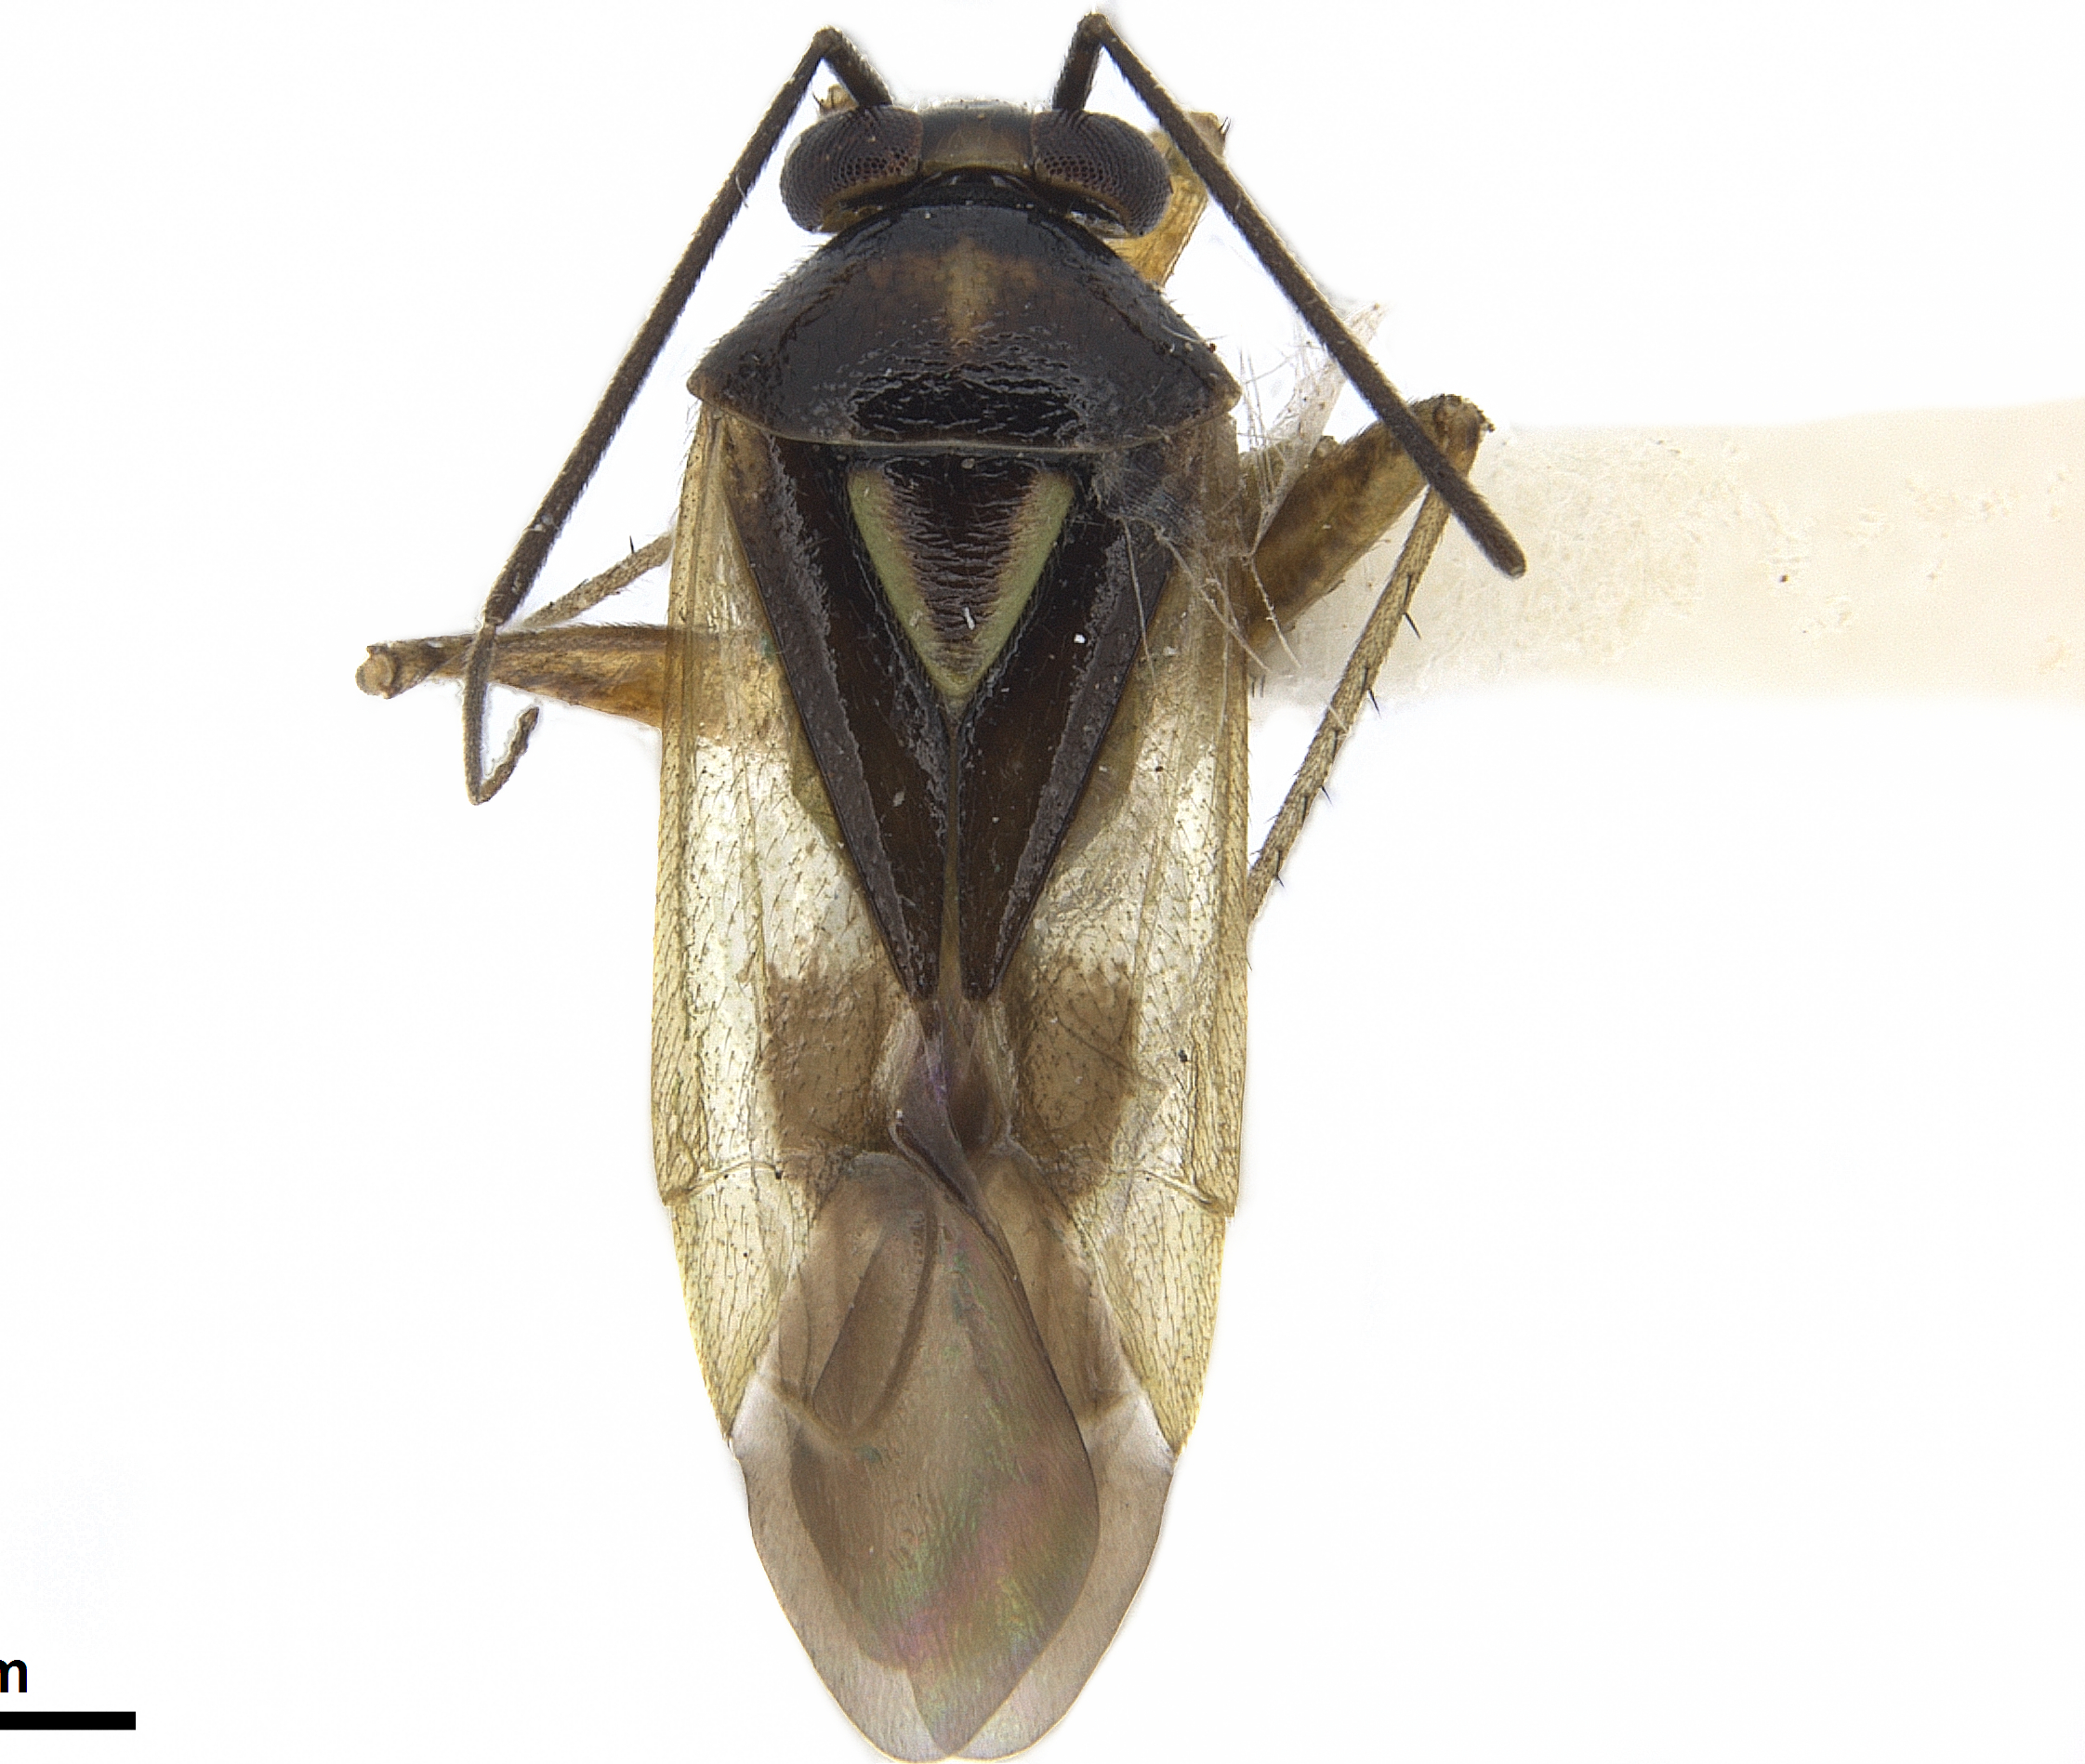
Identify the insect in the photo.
Lygidolon hecate
